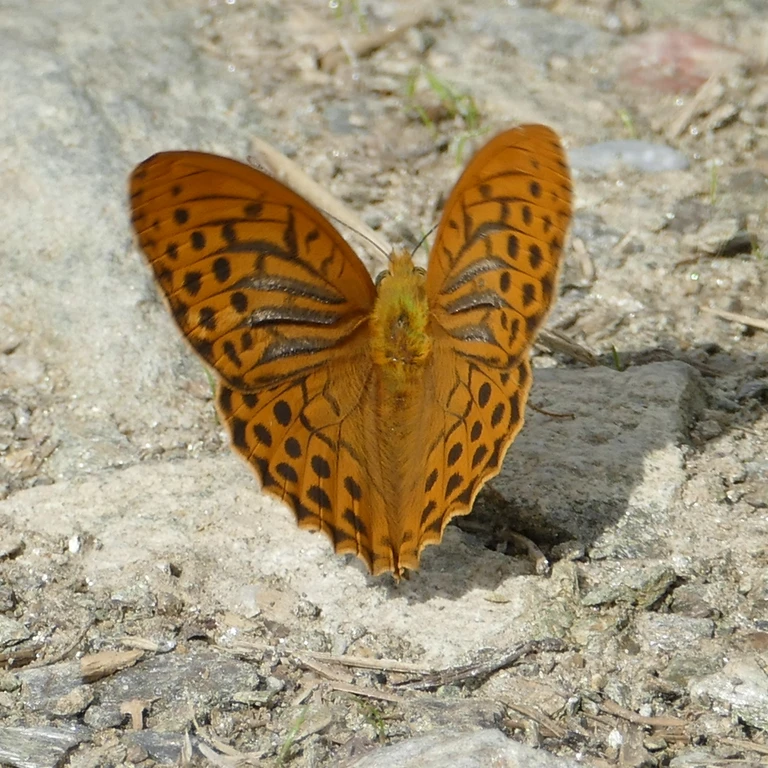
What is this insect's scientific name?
Argynnis paphia
